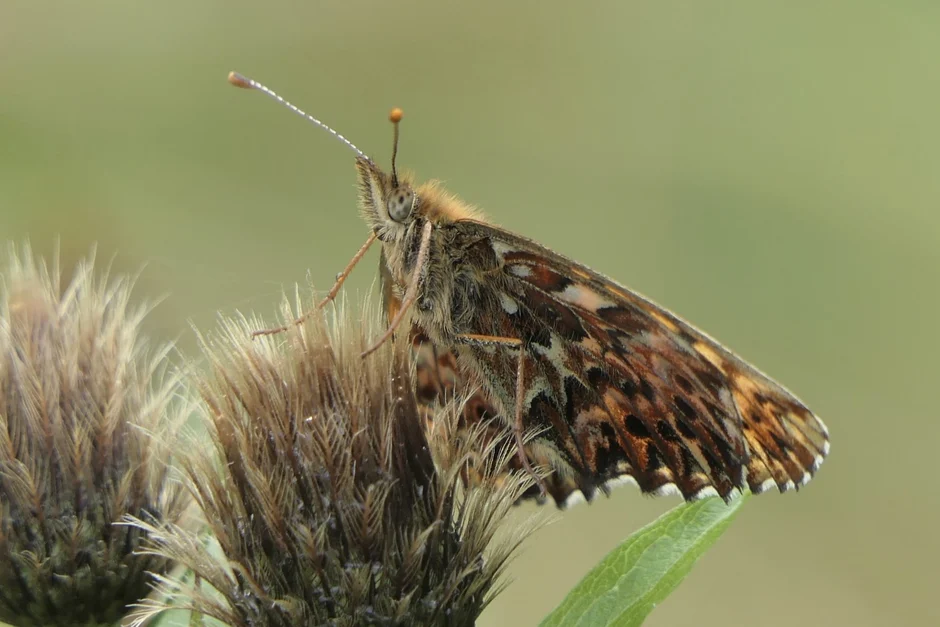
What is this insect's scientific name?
Boloria titania
